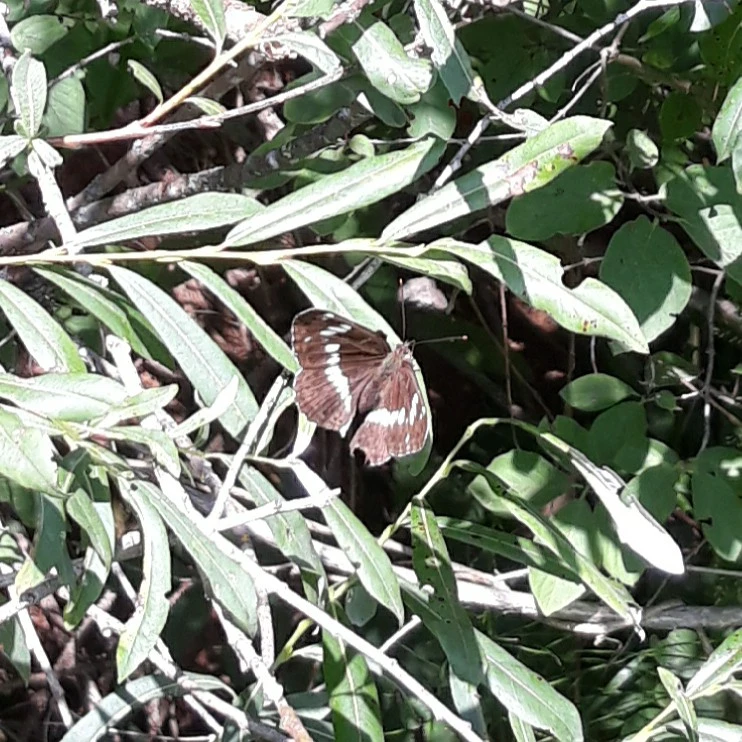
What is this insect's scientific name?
Limenitis camilla (also Ladoga camilla)
